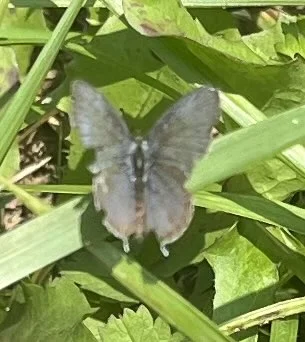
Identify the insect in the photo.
Cupido argiades (also Elkalyce argiades)
